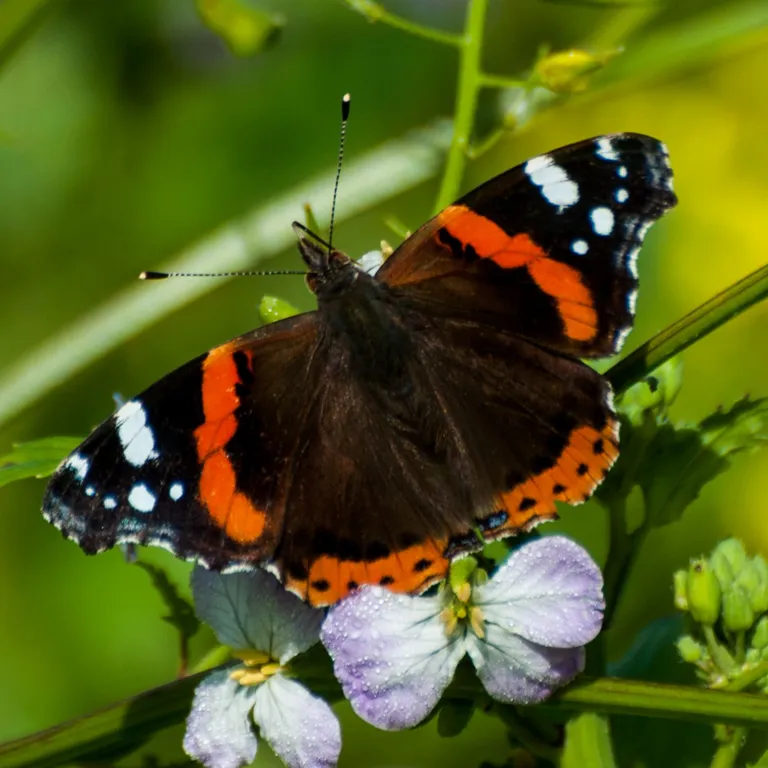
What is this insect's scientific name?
Vanessa atalanta
